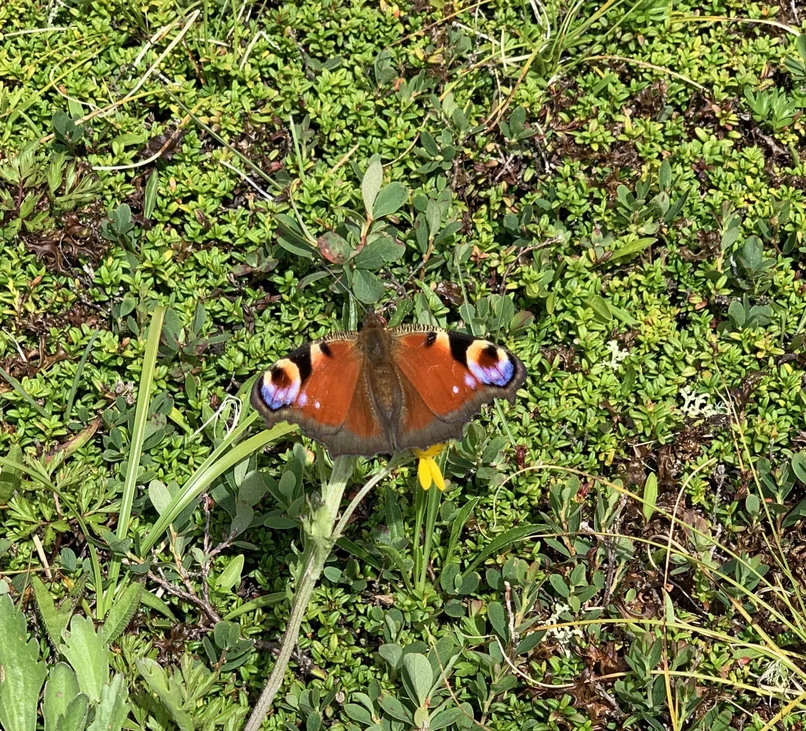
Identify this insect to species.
Aglais io
